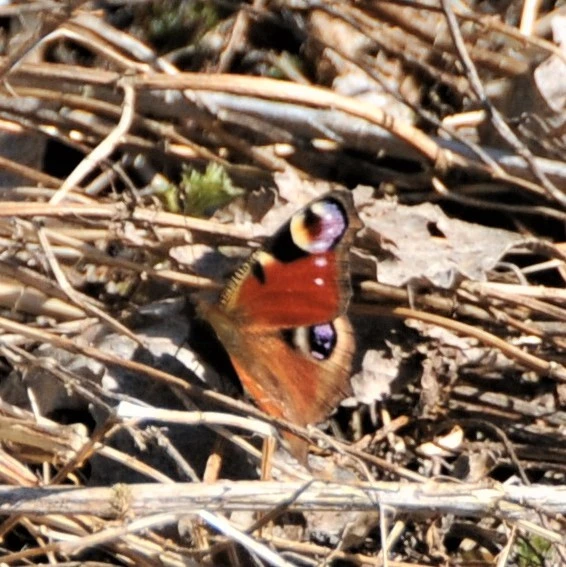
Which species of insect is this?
Aglais io
